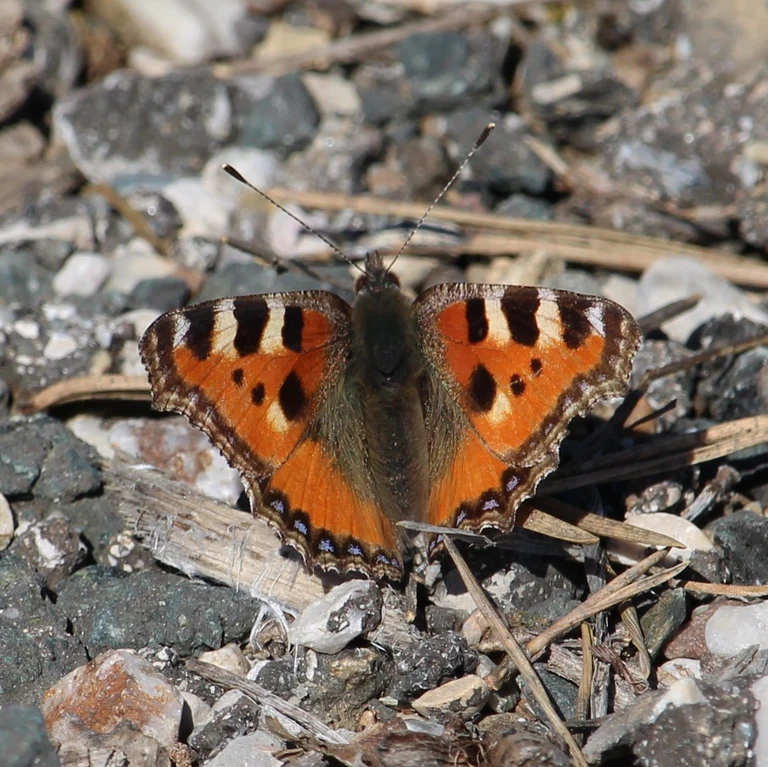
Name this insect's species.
Aglais urticae
